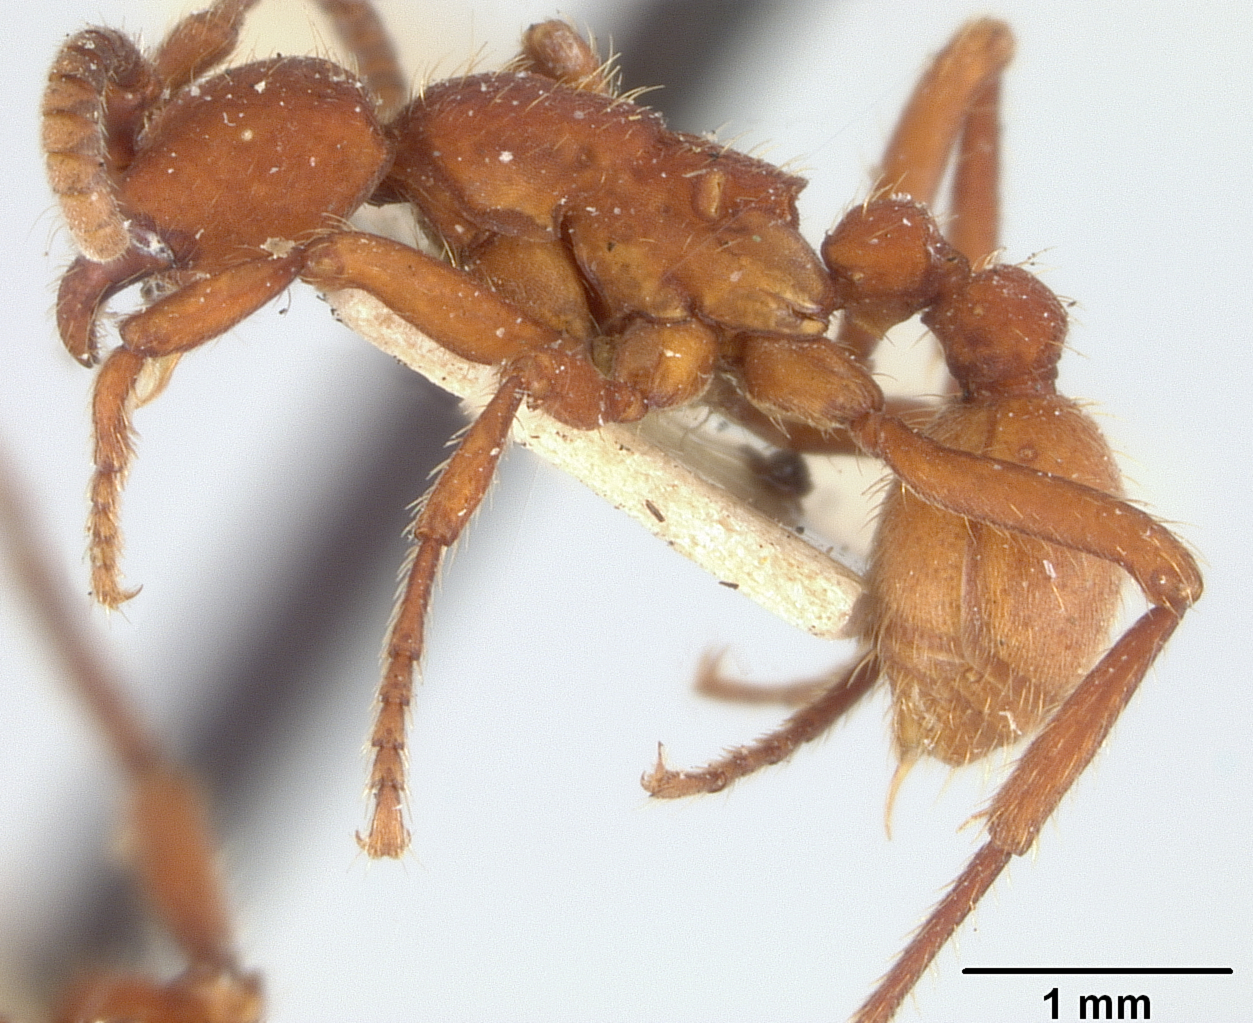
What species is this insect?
Eciton crassicorne
